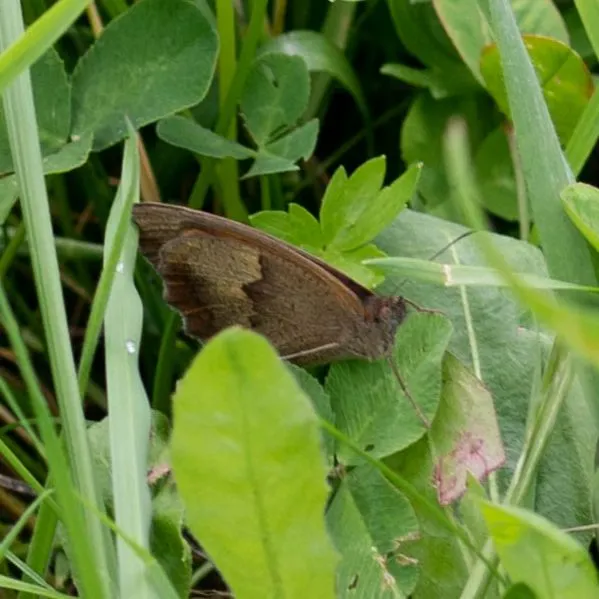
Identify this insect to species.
Maniola jurtina
